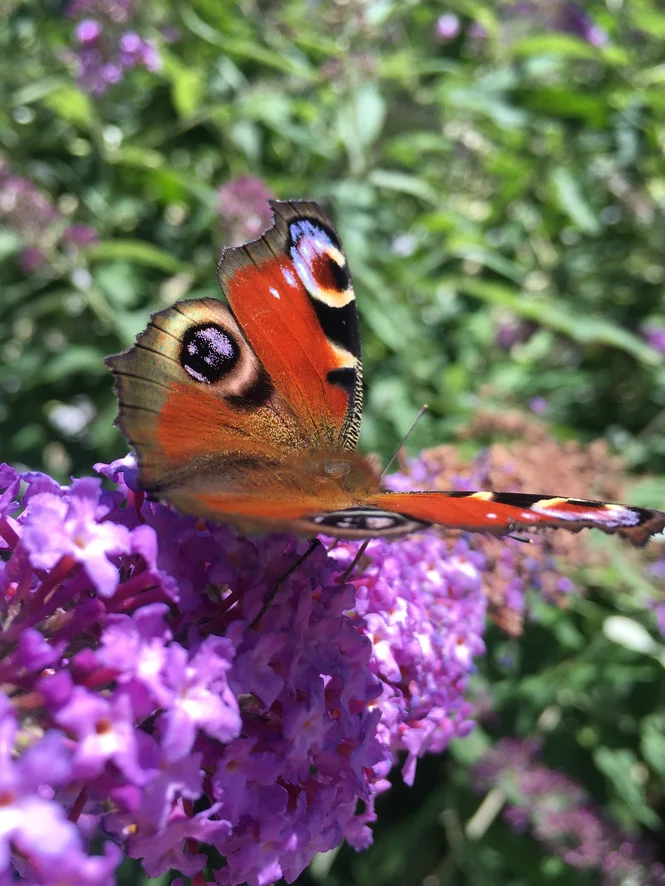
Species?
Aglais io
